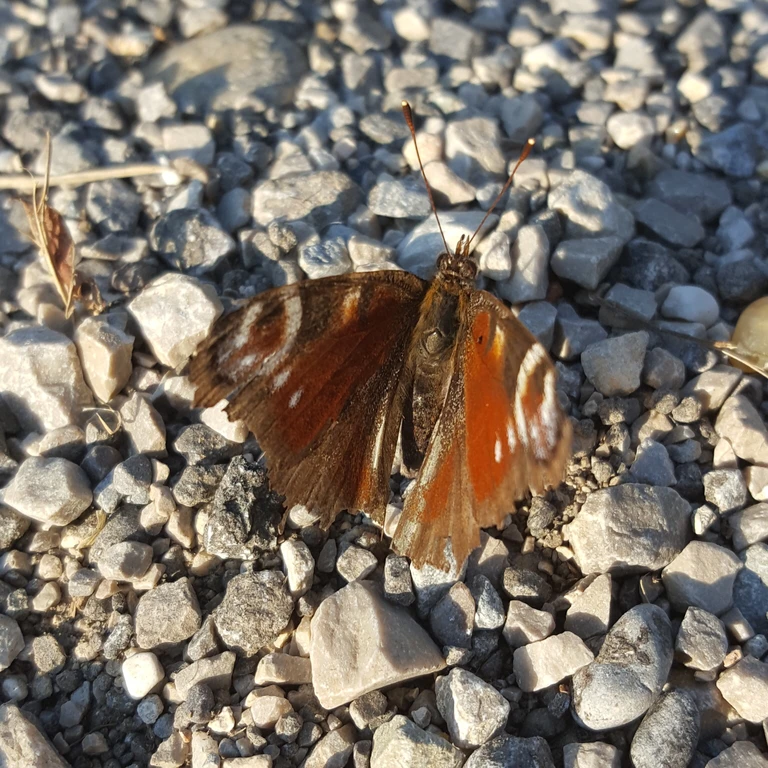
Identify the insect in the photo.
Aglais io
